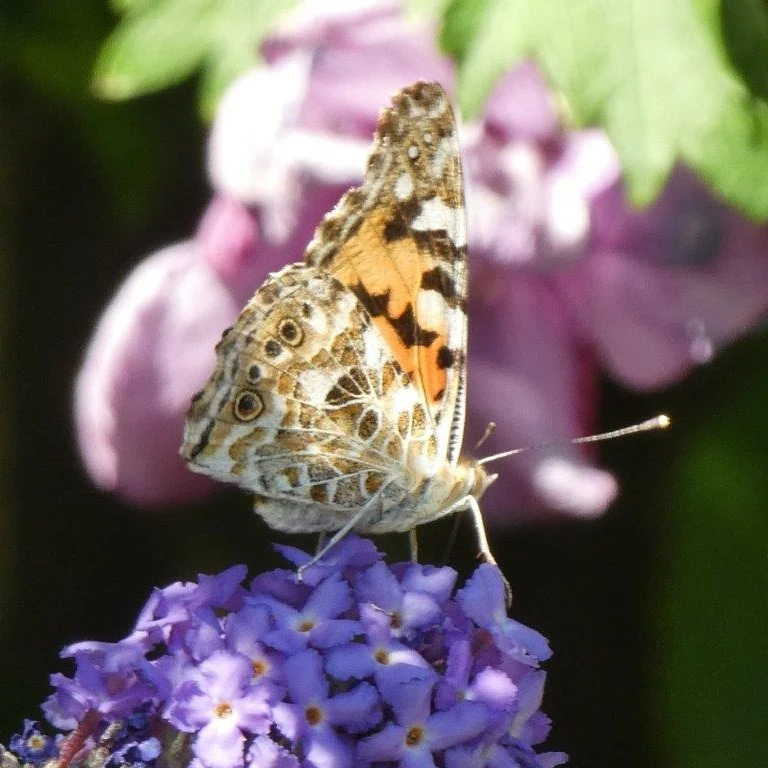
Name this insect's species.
Vanessa cardui
